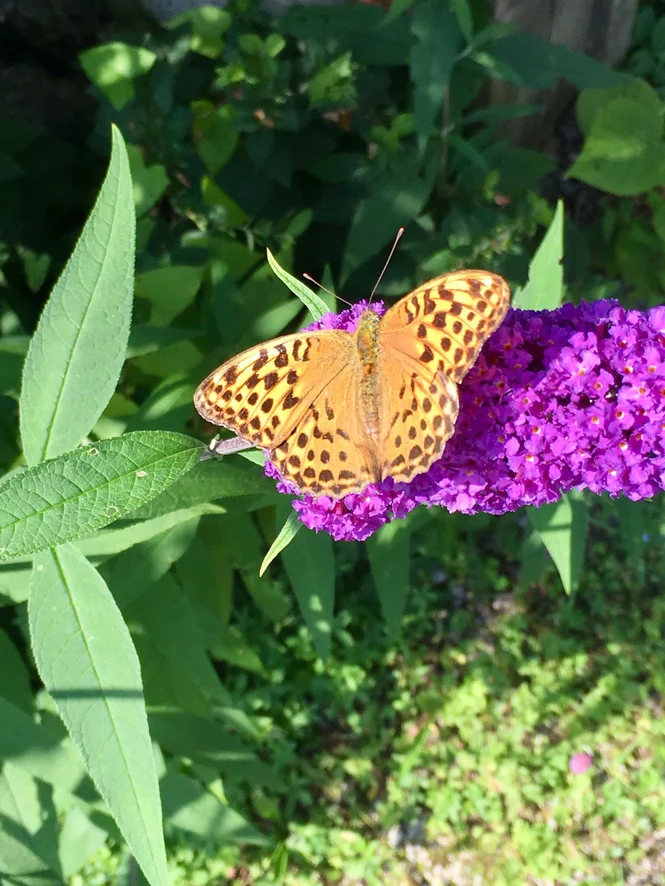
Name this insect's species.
Argynnis paphia
